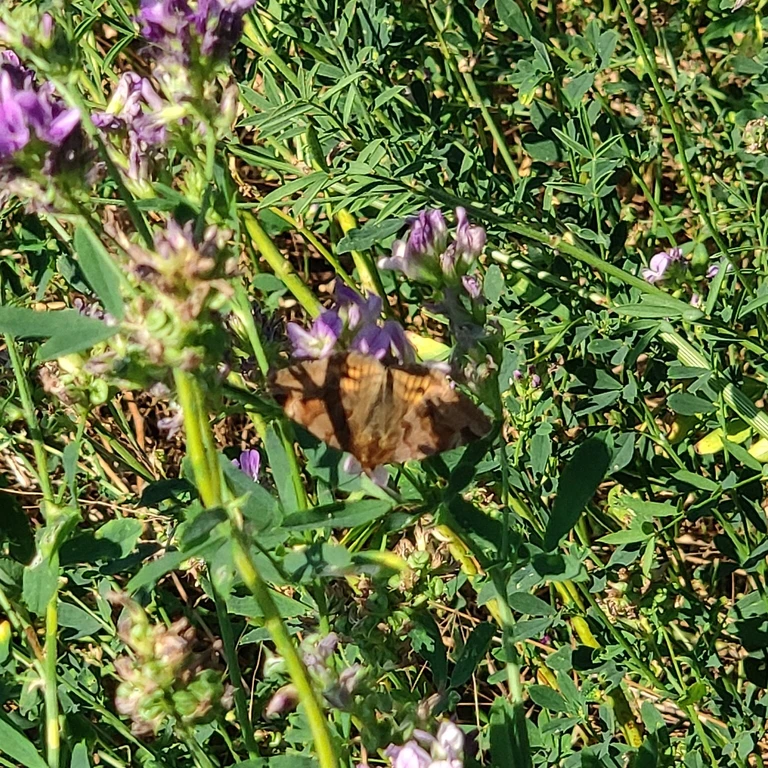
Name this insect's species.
Euclidia glyphica
